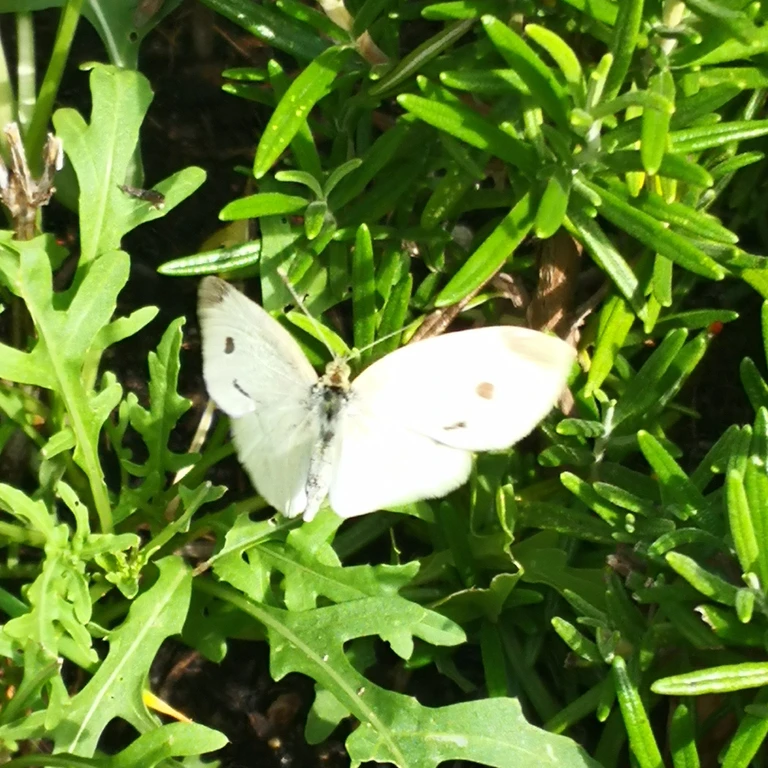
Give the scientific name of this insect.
Pieris rapae
